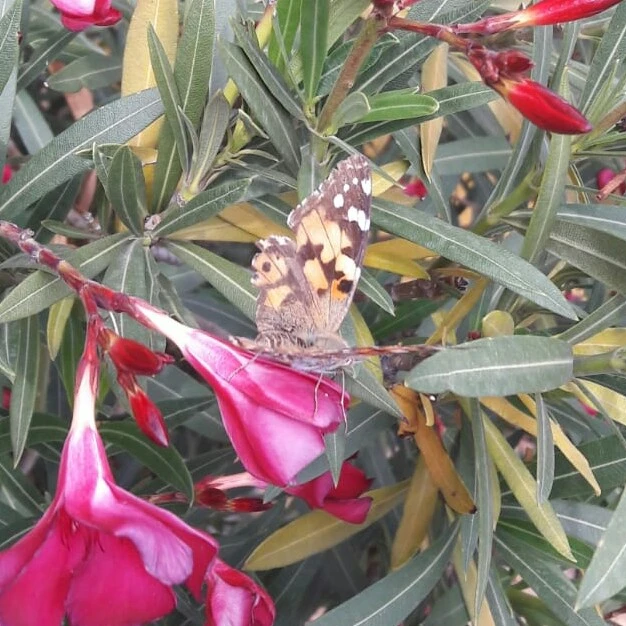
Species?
Vanessa cardui
